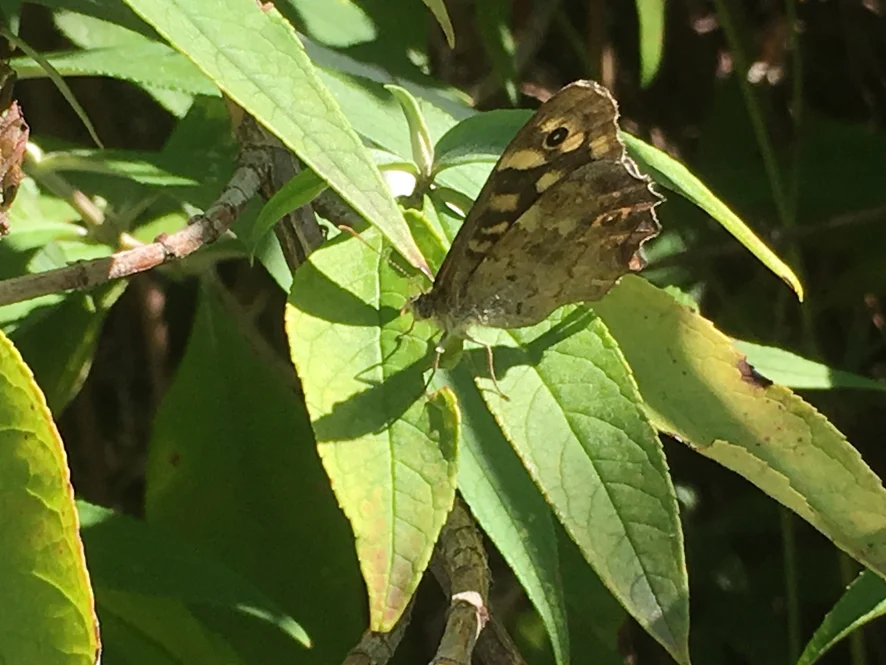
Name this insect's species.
Pararge aegeria
